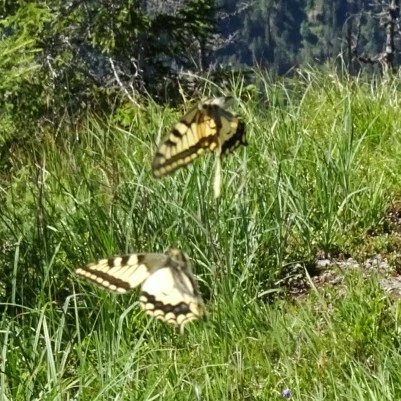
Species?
Papilio machaon
